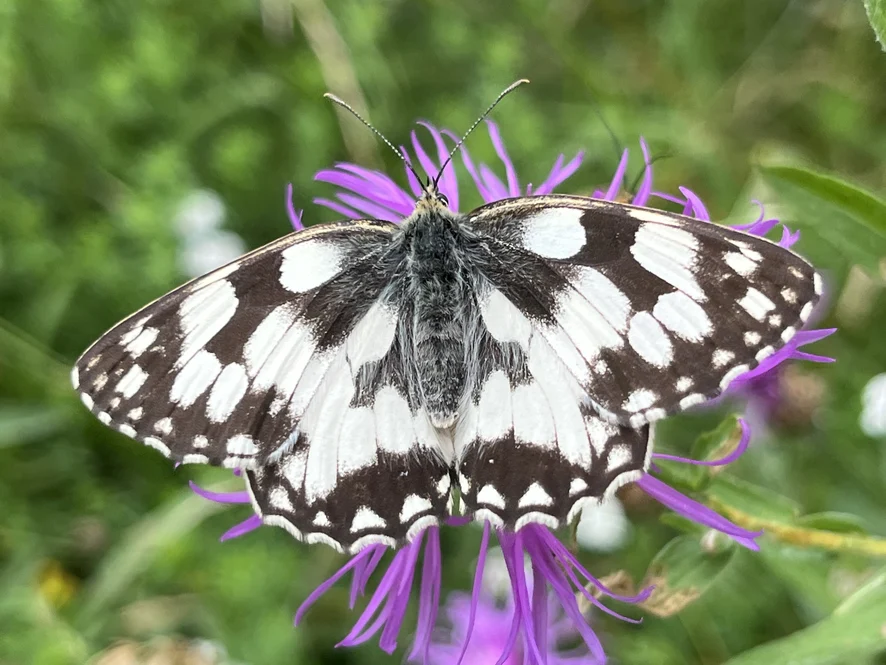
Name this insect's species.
Melanargia galathea
